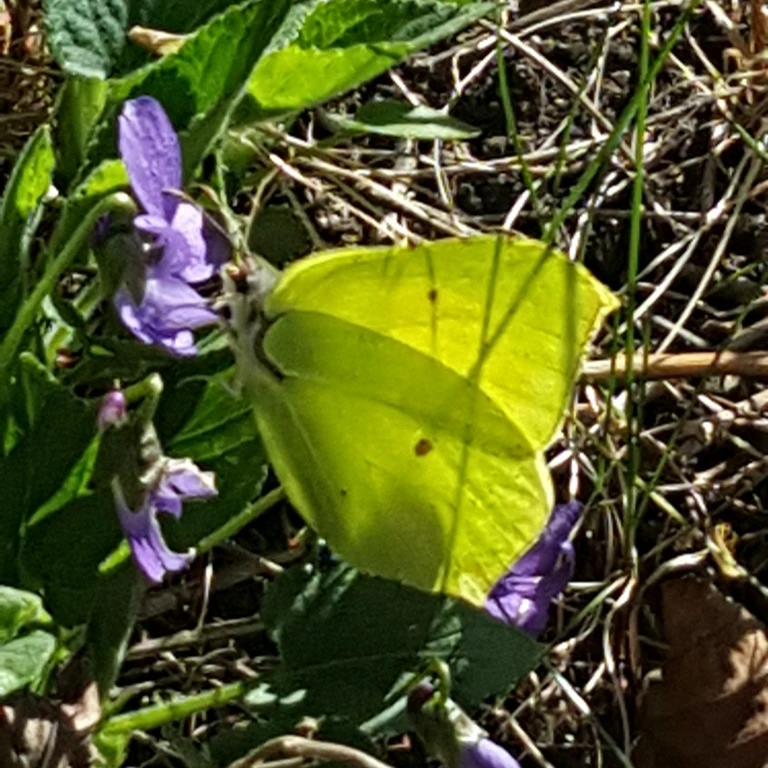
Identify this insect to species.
Gonepteryx rhamni
